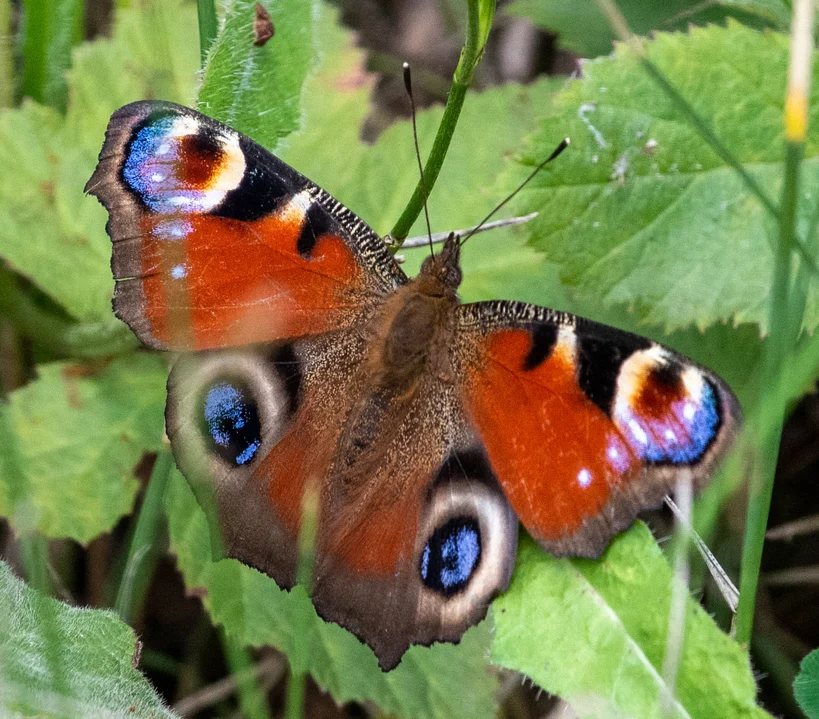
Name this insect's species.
Aglais io
